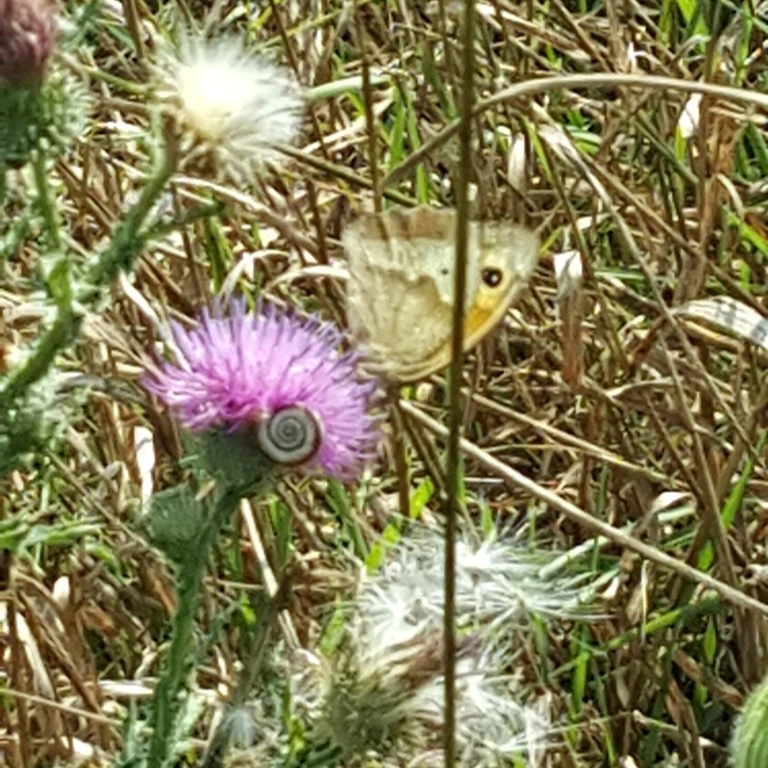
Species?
Maniola jurtina
